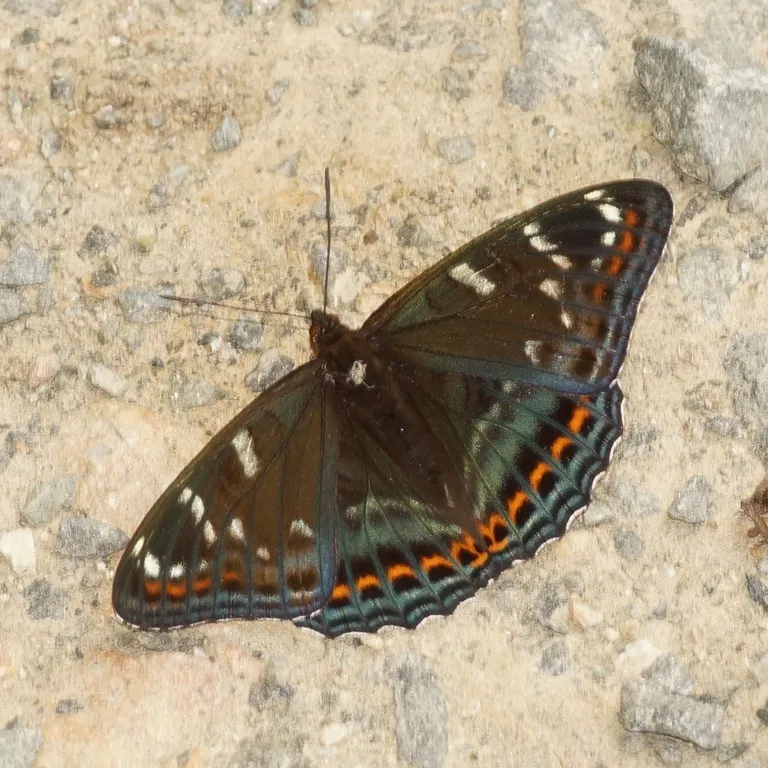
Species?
Limenitis populi
